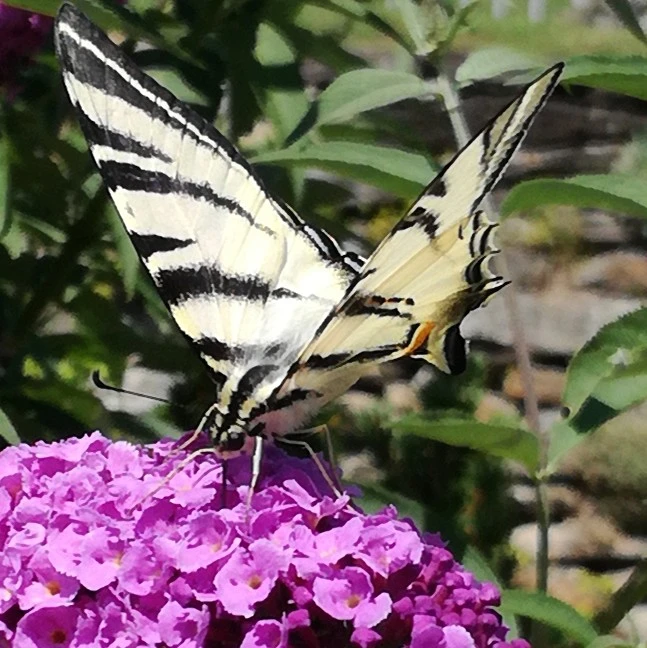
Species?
Iphiclides podalirius
